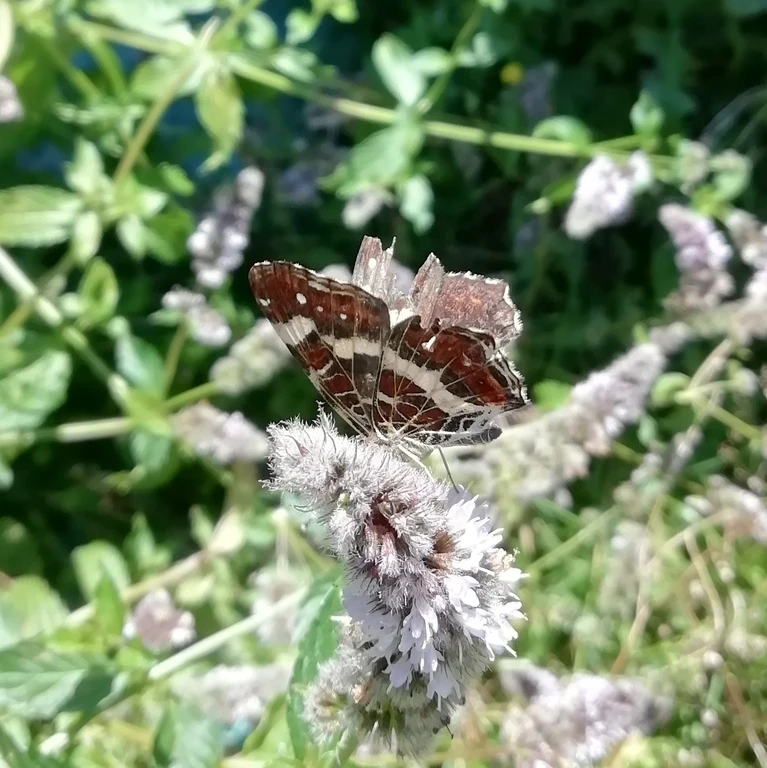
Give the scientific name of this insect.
Araschnia levana
